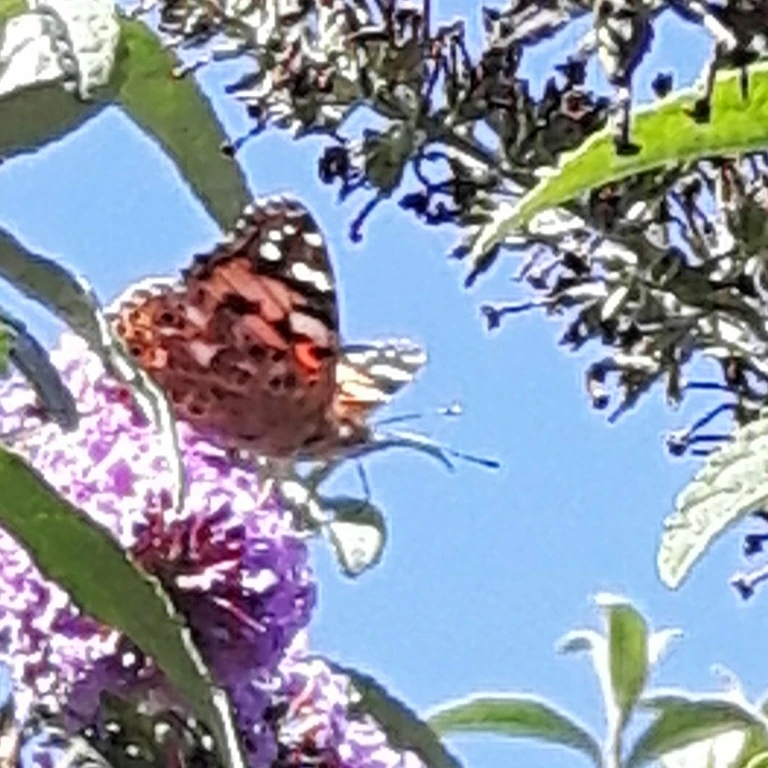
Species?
Vanessa cardui
